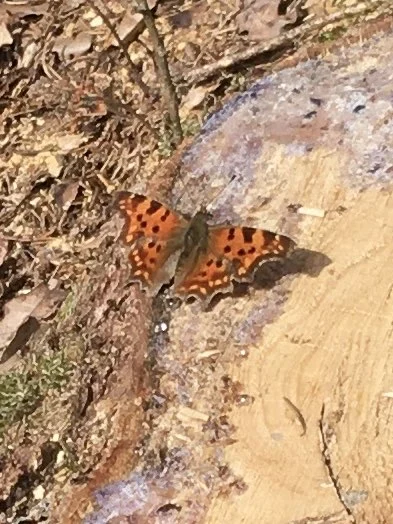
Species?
Polygonia c-album
